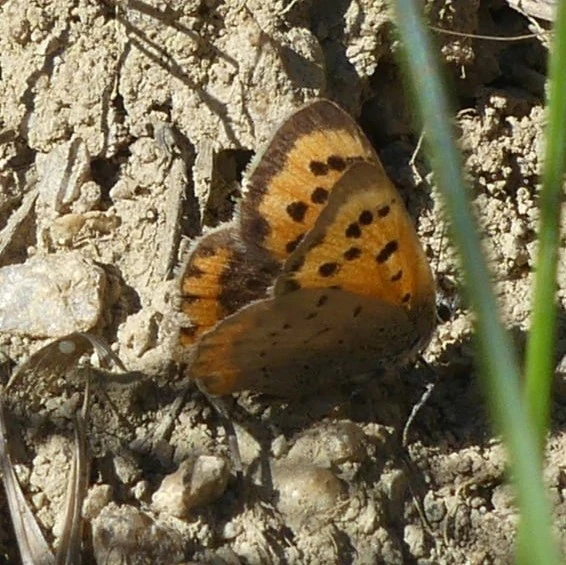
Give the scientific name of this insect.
Lycaena phlaeas
